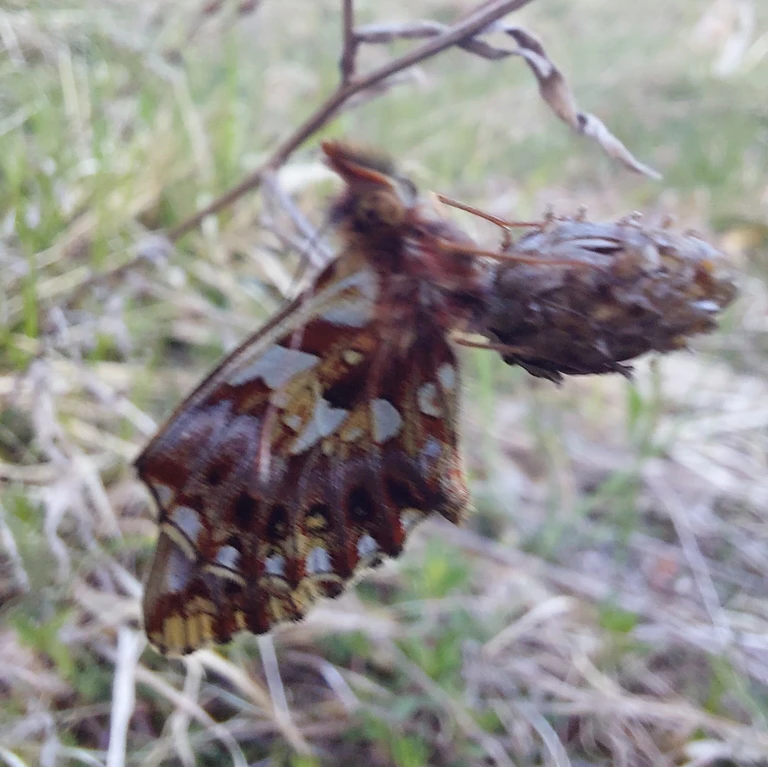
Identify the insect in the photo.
Boloria dia
